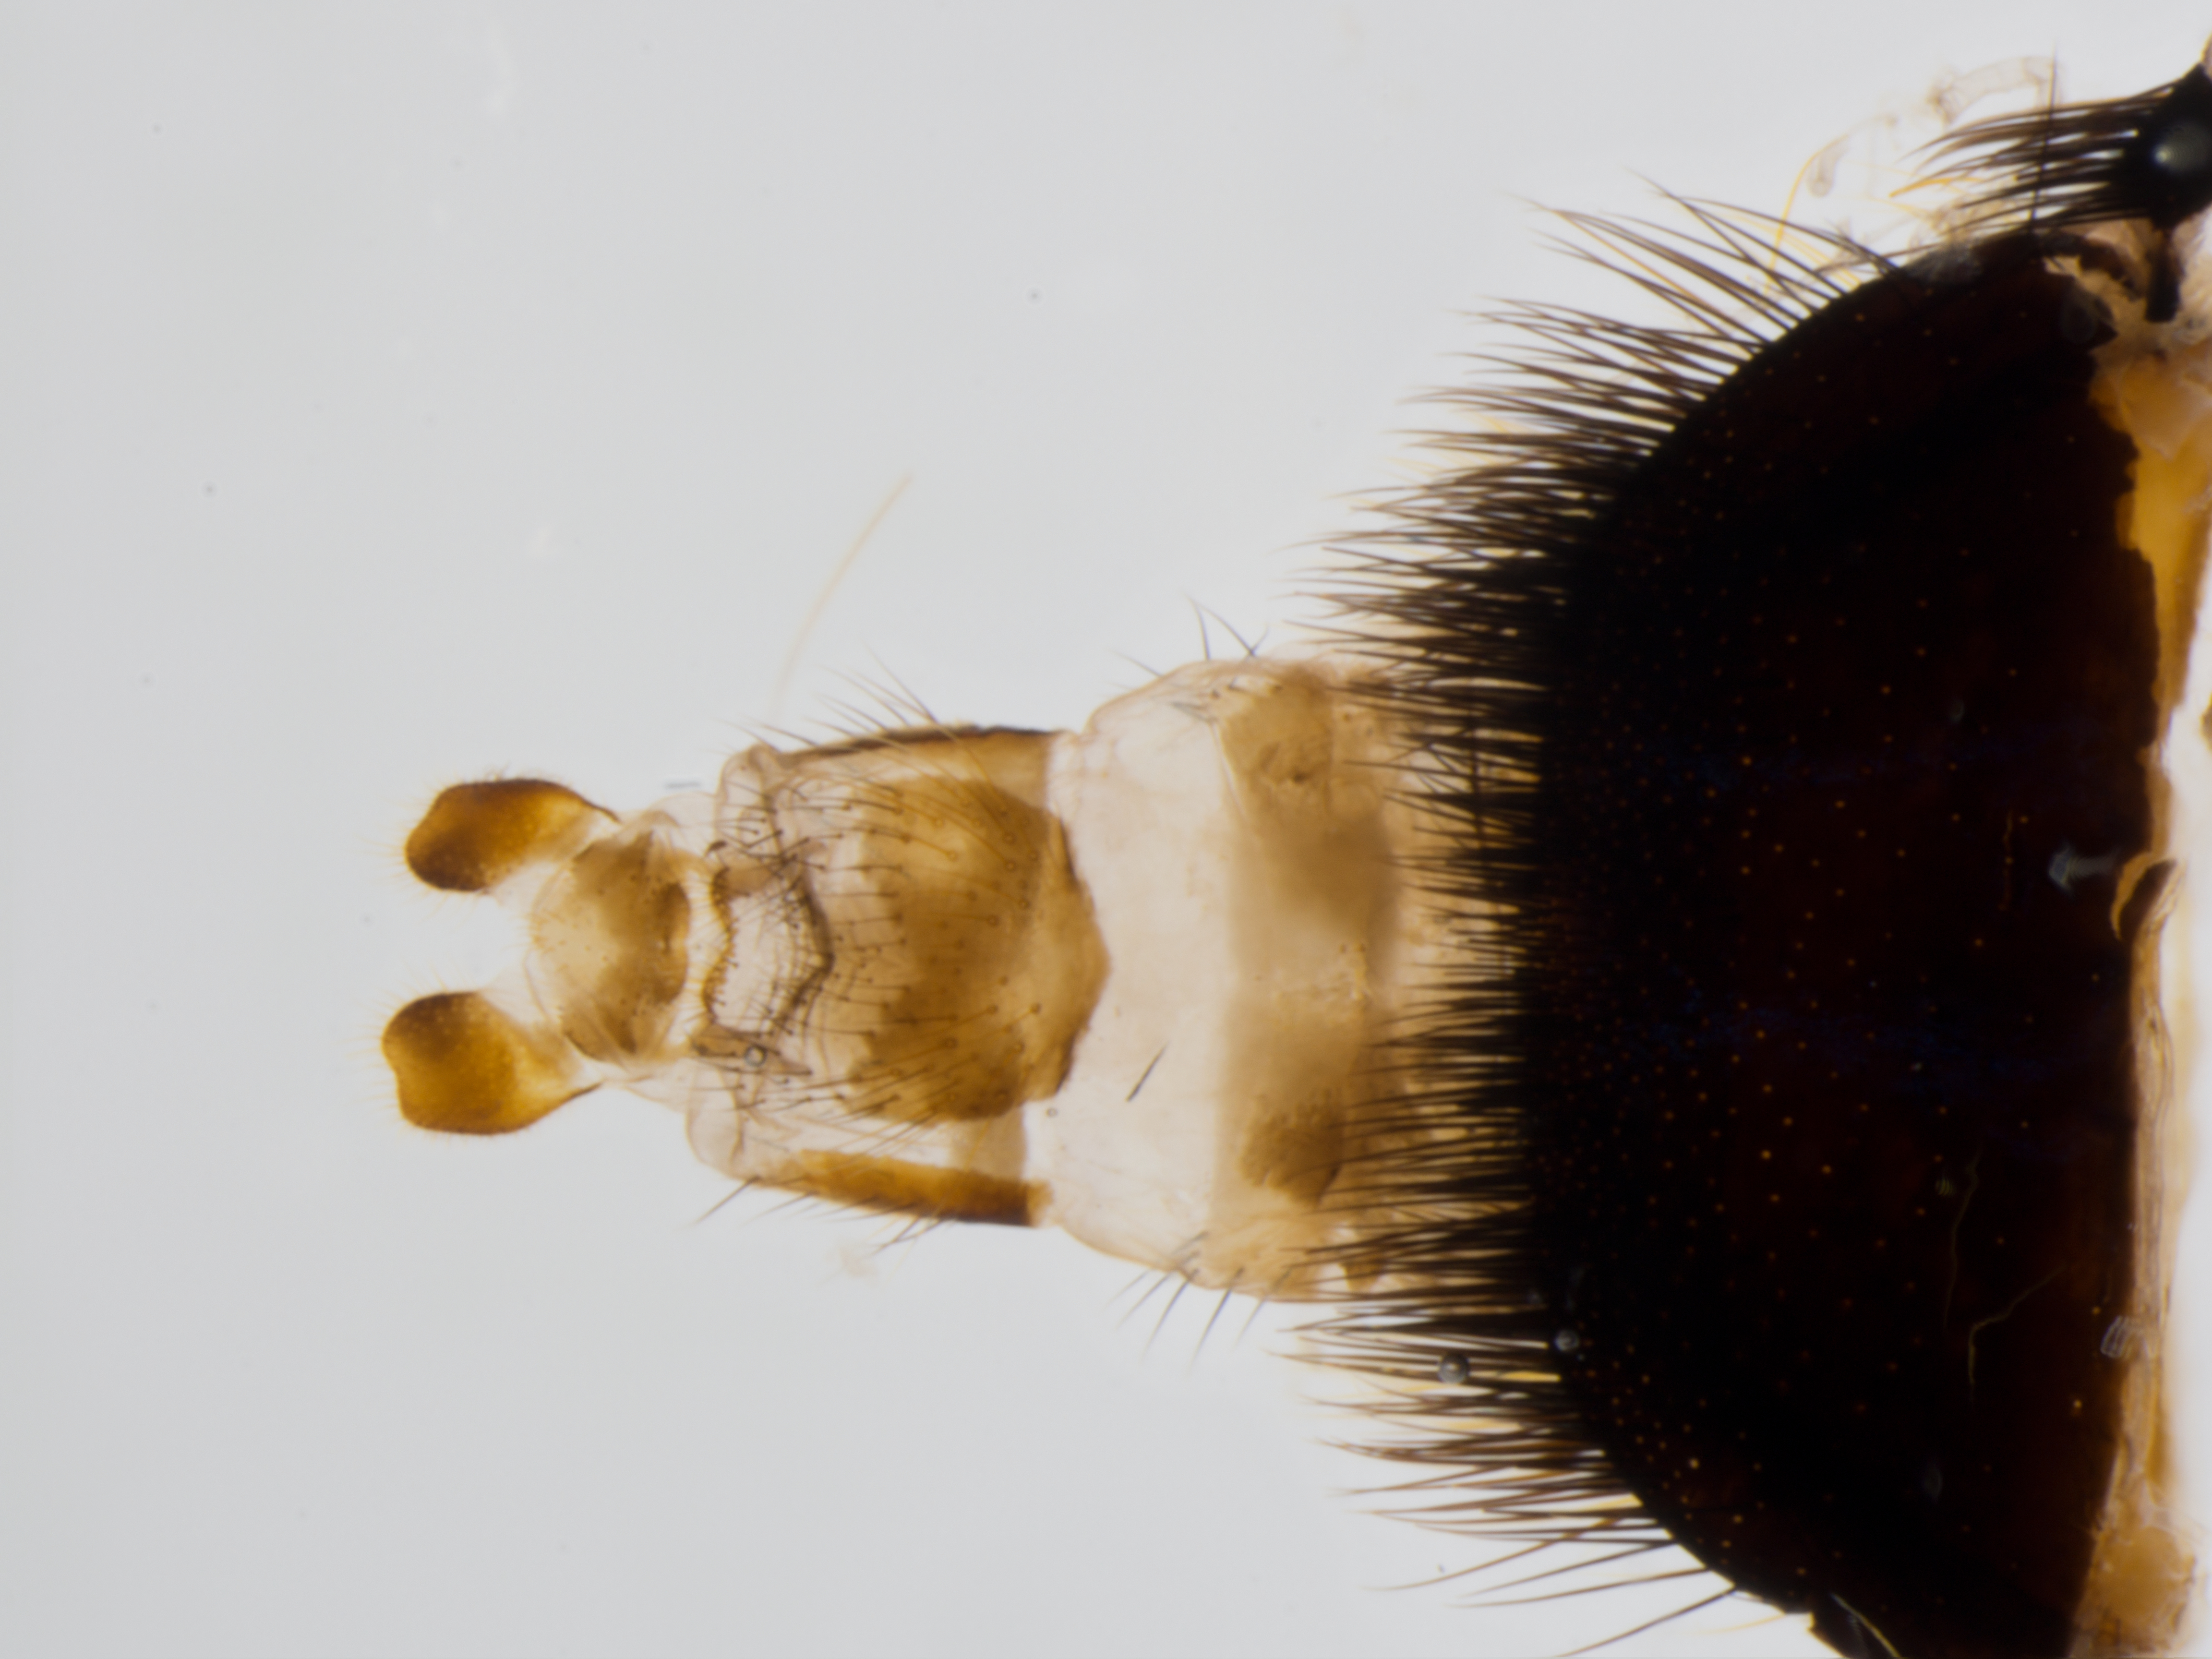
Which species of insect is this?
Aneriophora aureorufa
